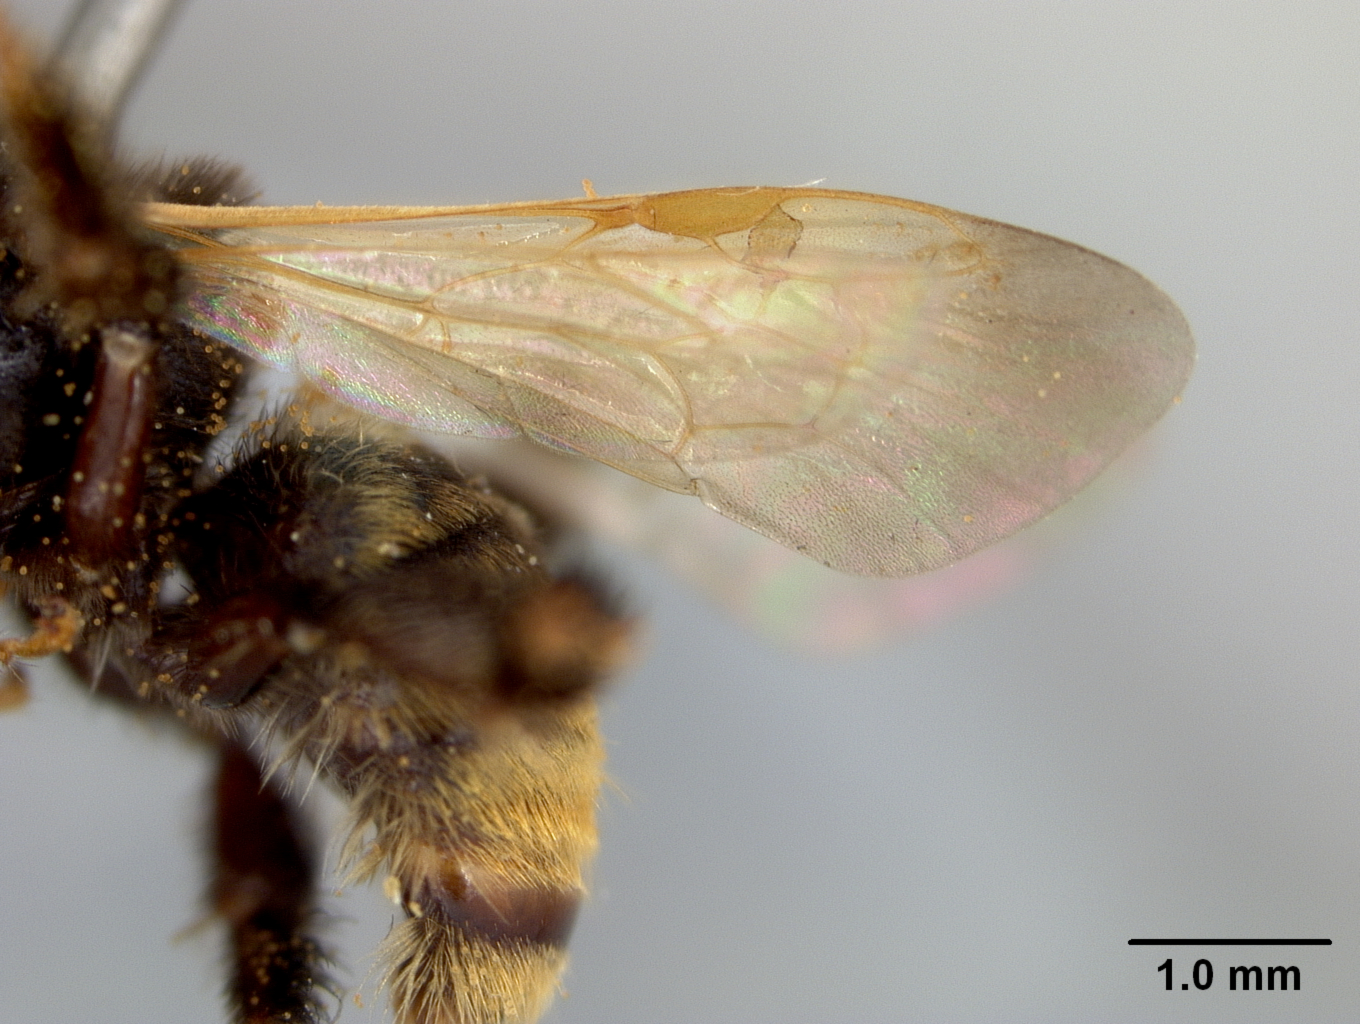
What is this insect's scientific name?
Exomalopsis callura
